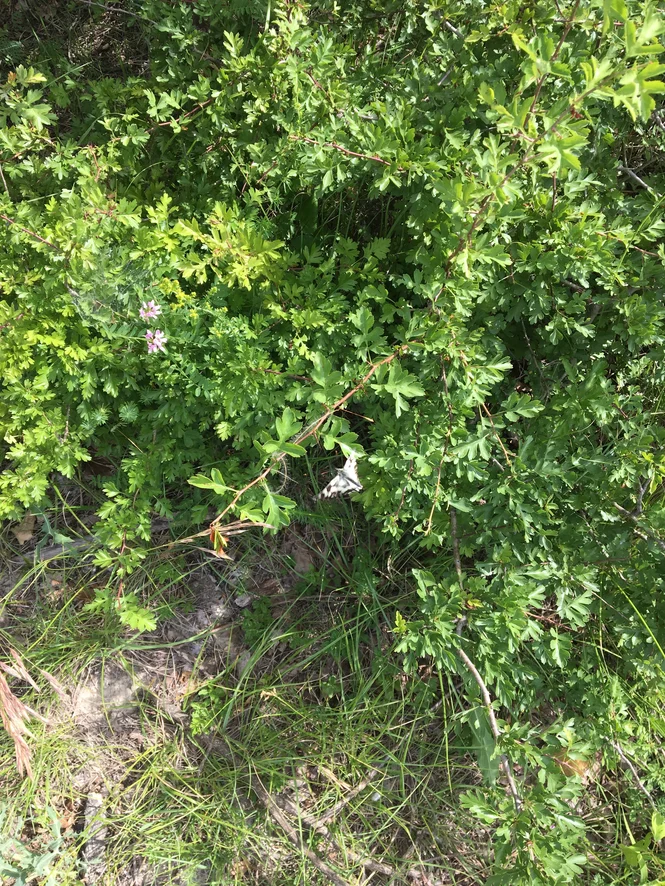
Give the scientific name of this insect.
Melanargia galathea
